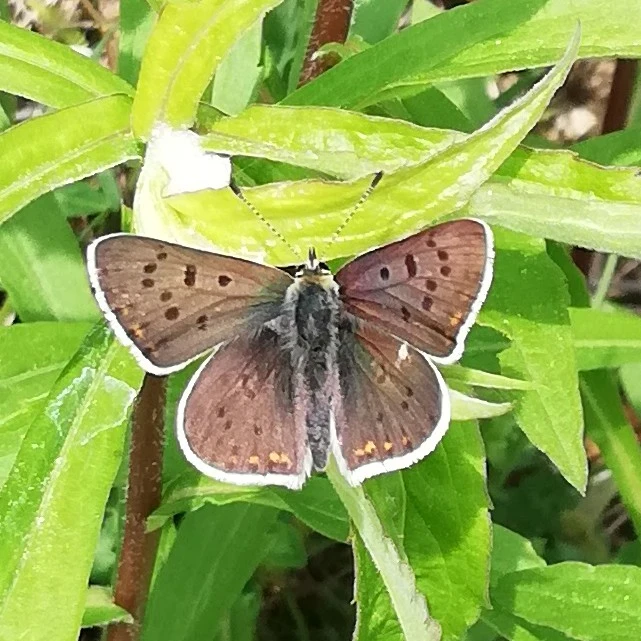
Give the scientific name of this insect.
Lycaena tityrus (also Loweia tityrus)
